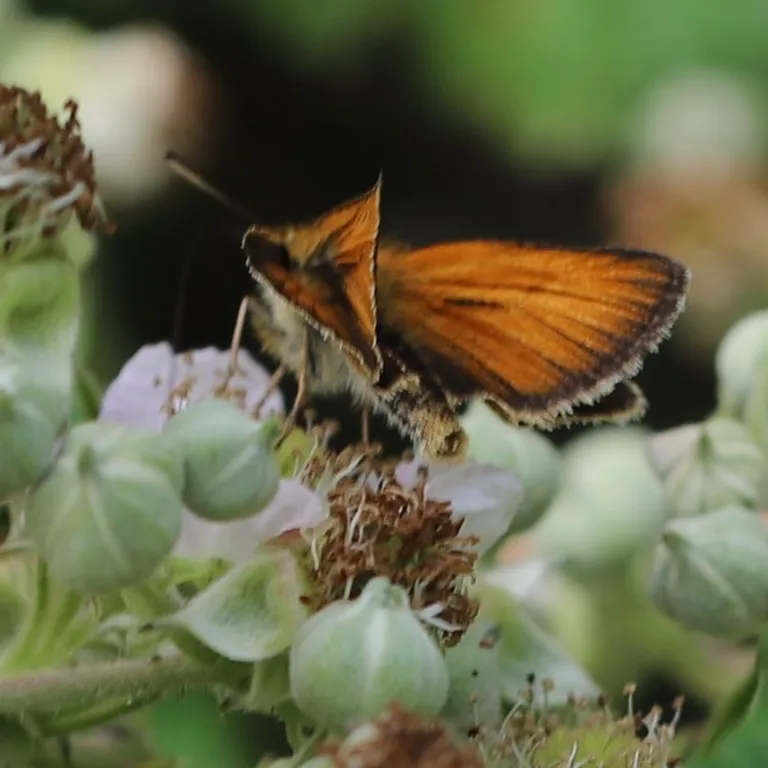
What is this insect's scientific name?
Thymelicus lineola
